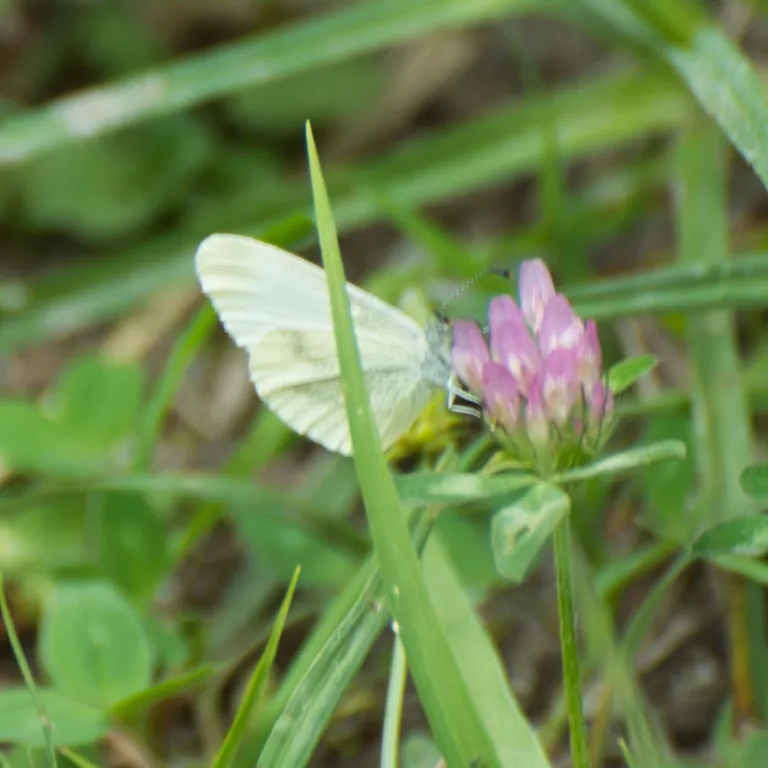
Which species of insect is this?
Leptidea sinapis/juvernica
